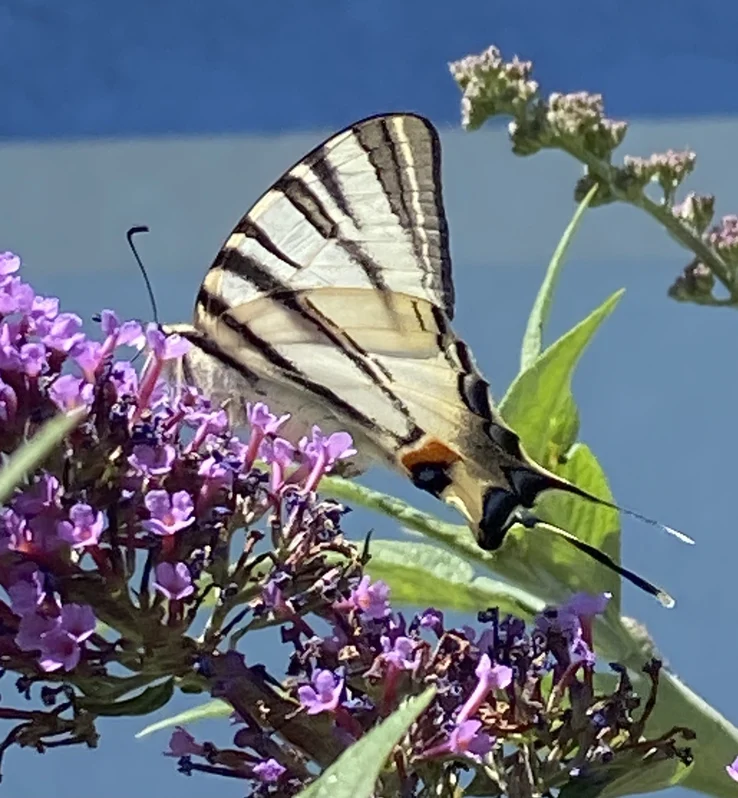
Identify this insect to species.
Iphiclides podalirius
